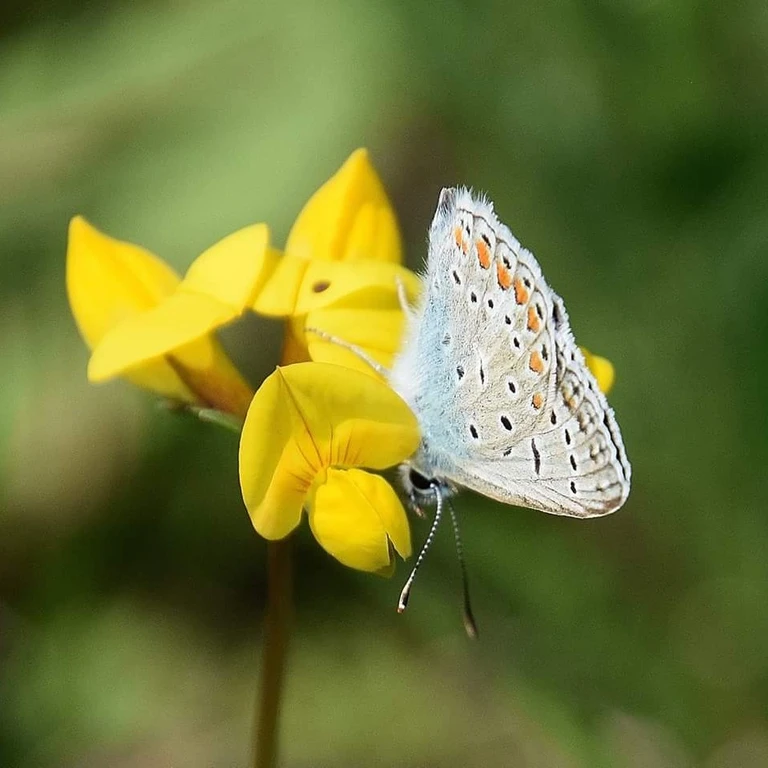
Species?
Polyommatus icarus
